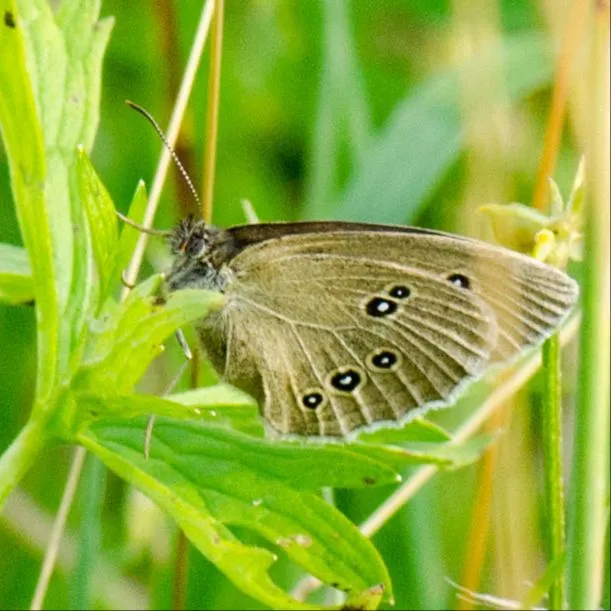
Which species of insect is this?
Aphantopus hyperantus
